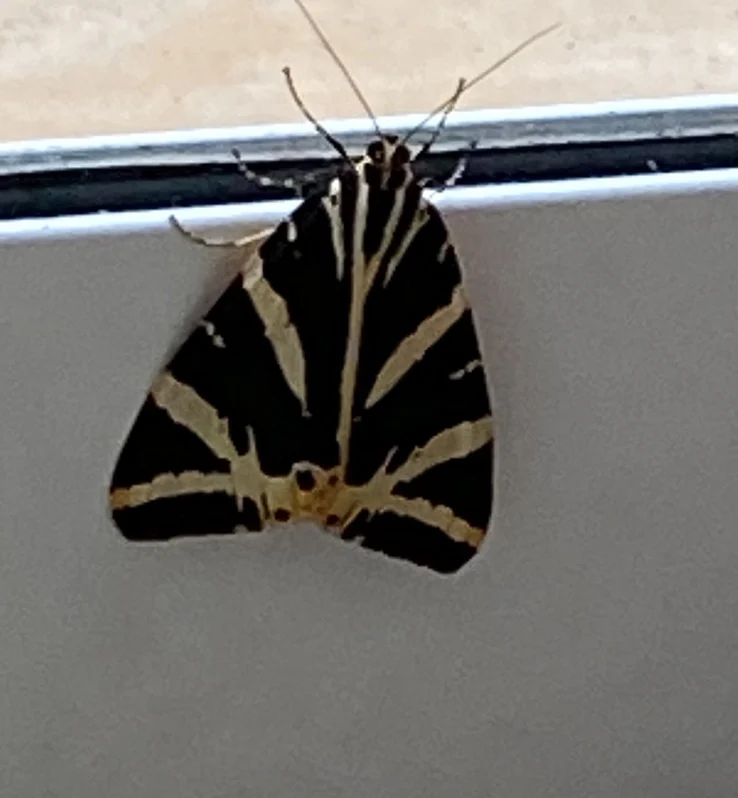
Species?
Euplagia quadripunctaria
